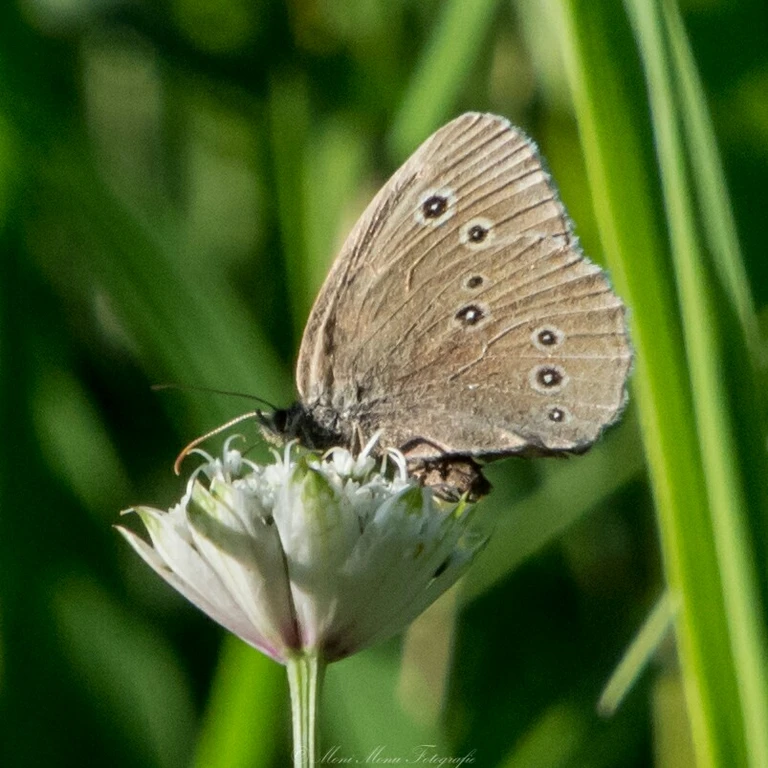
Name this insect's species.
Aphantopus hyperantus
